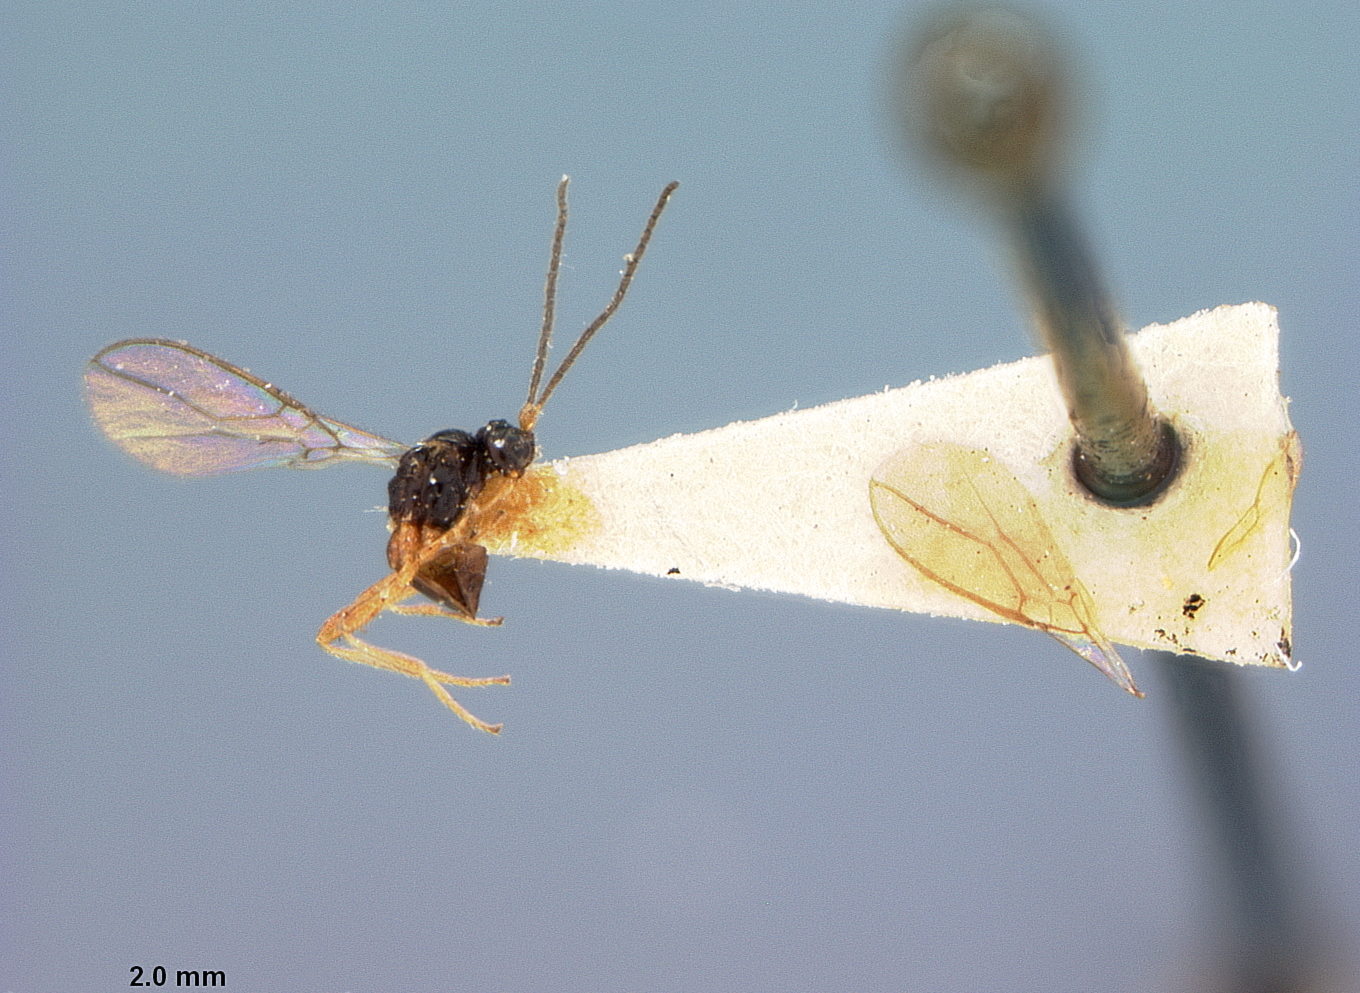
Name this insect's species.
Aspilota curtibasis
